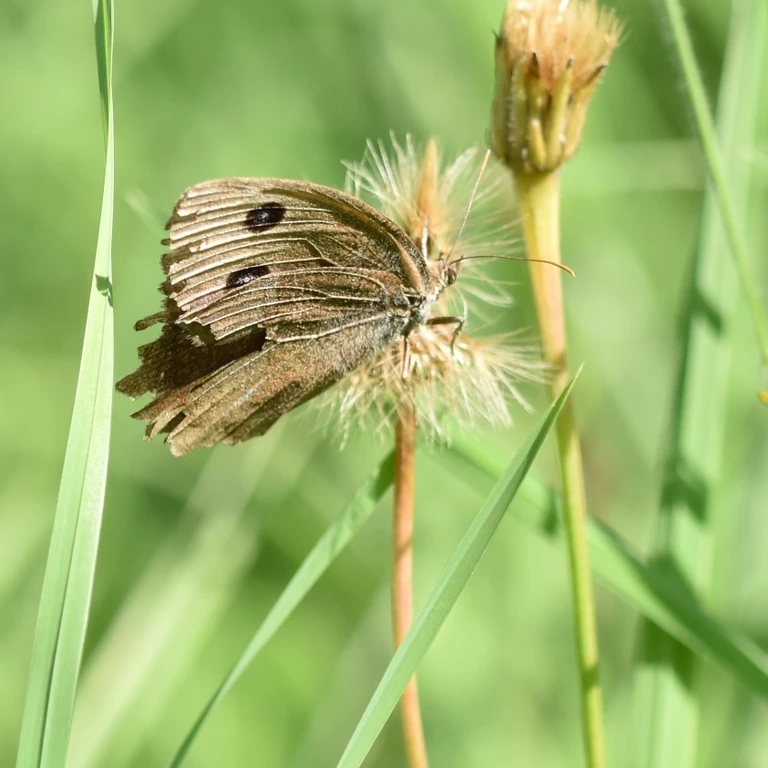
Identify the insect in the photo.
Minois dryas
